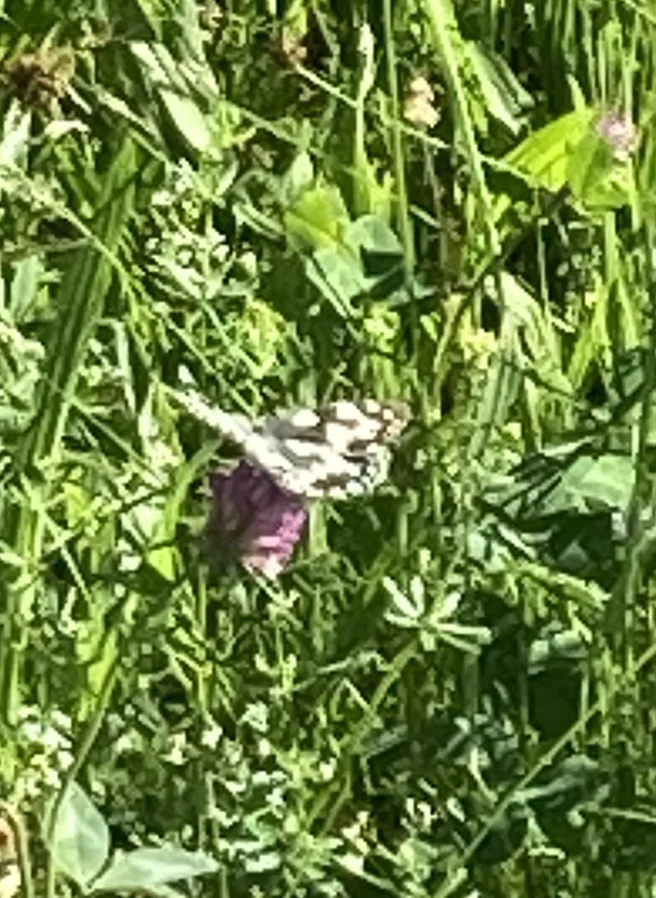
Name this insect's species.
Melanargia galathea
